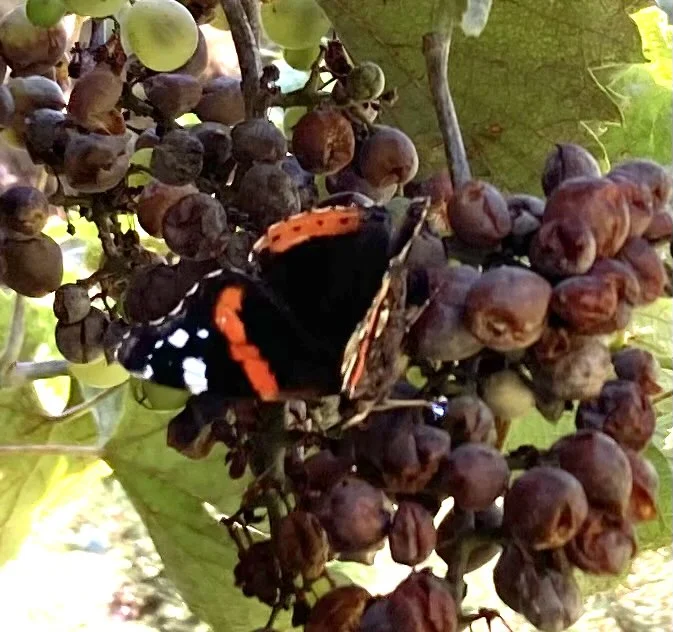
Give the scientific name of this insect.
Vanessa atalanta
